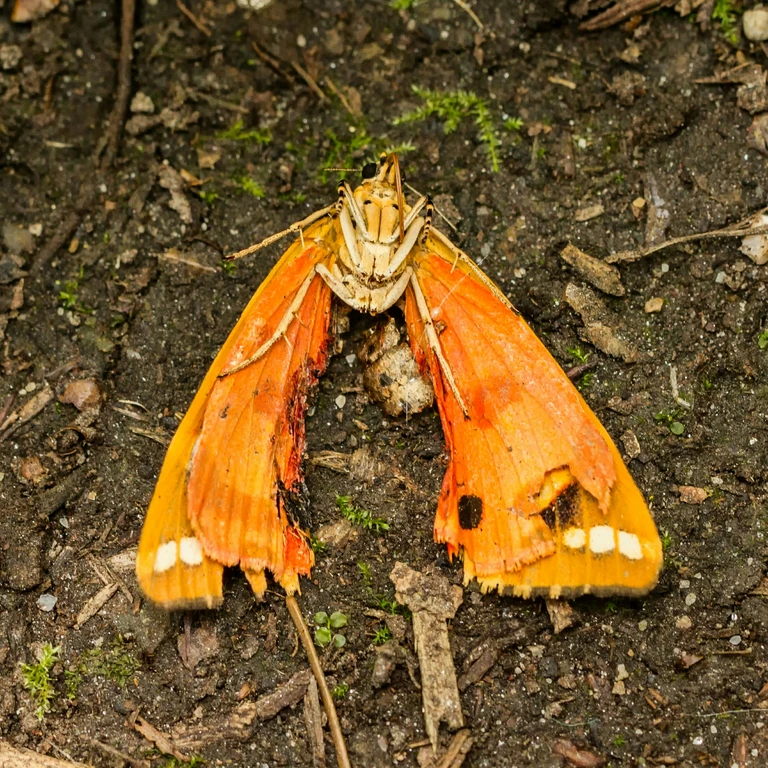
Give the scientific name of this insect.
Euplagia quadripunctaria
